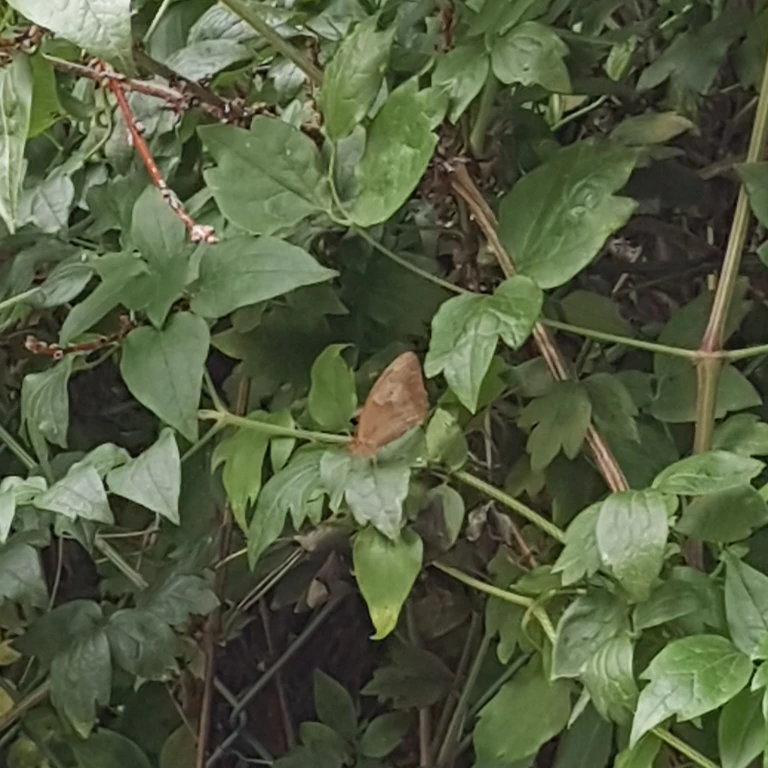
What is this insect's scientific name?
Maniola jurtina
